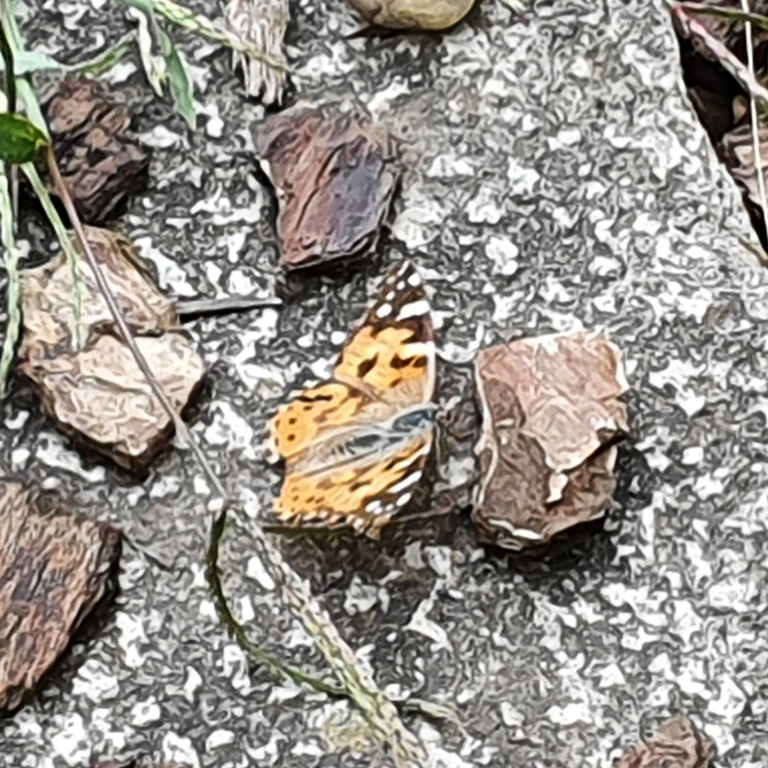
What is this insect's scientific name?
Vanessa cardui
